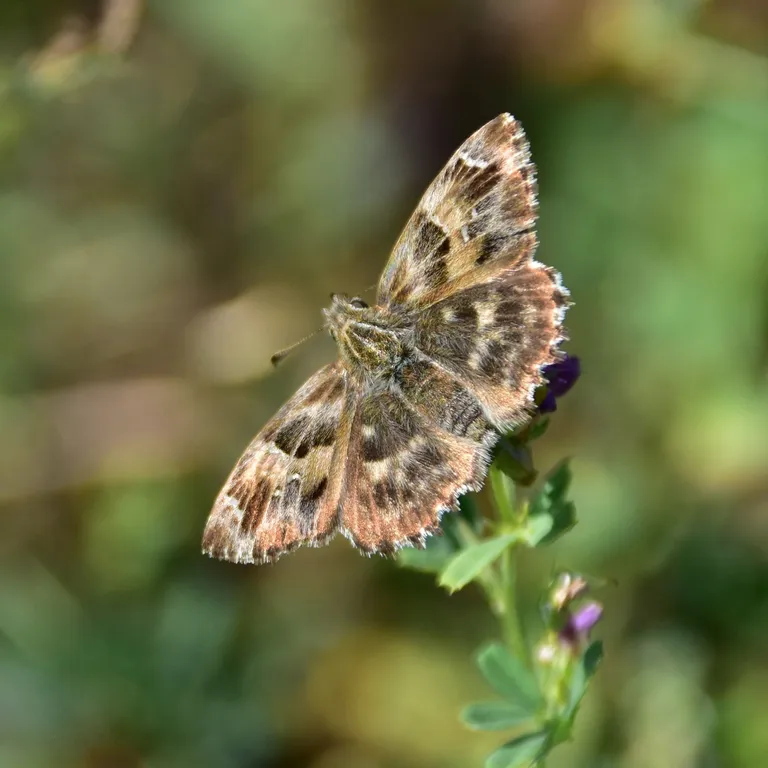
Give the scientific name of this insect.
Carcharodus alceae
